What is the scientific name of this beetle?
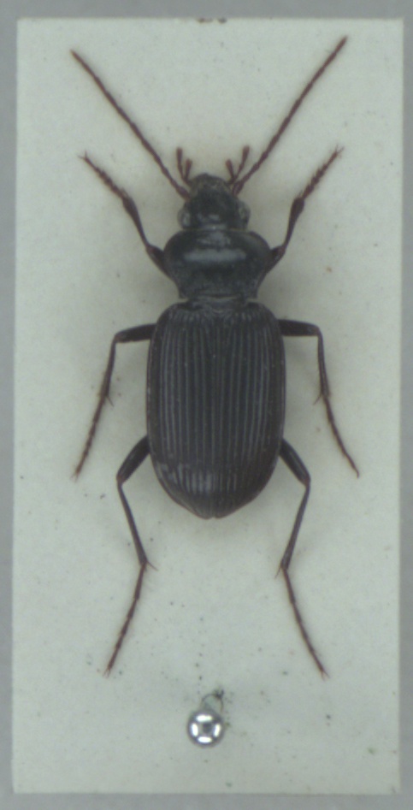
Nebria brevicollis
